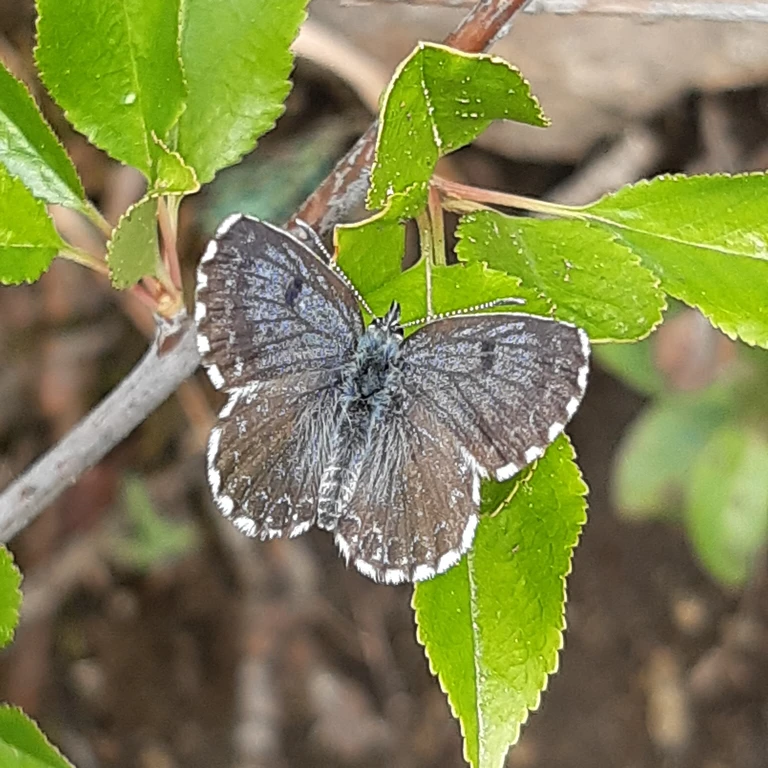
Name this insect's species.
Scolitantides orion
